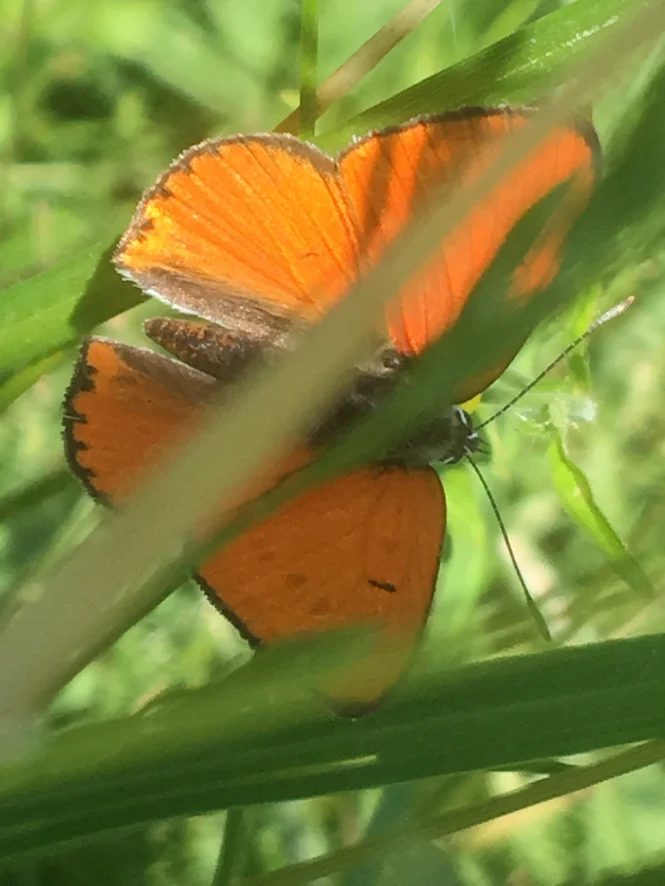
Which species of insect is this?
Lycaena dispar
